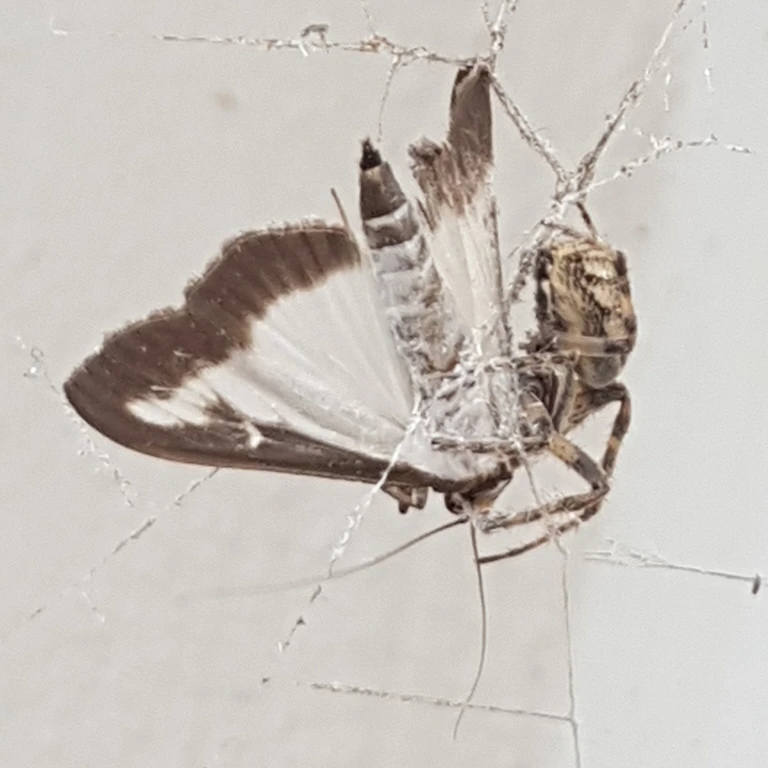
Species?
Cydalima perspectalis
